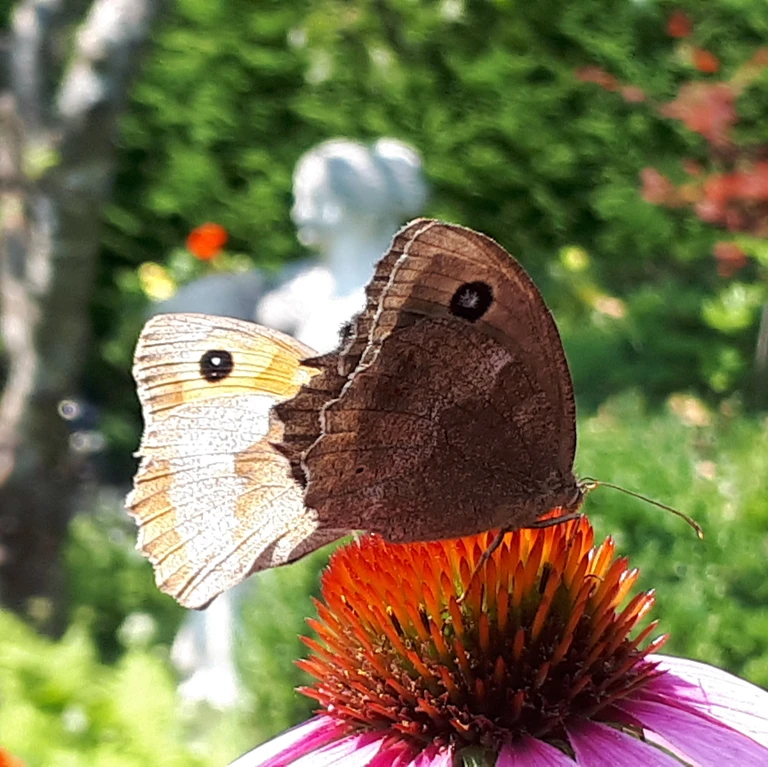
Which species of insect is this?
Maniola jurtina
